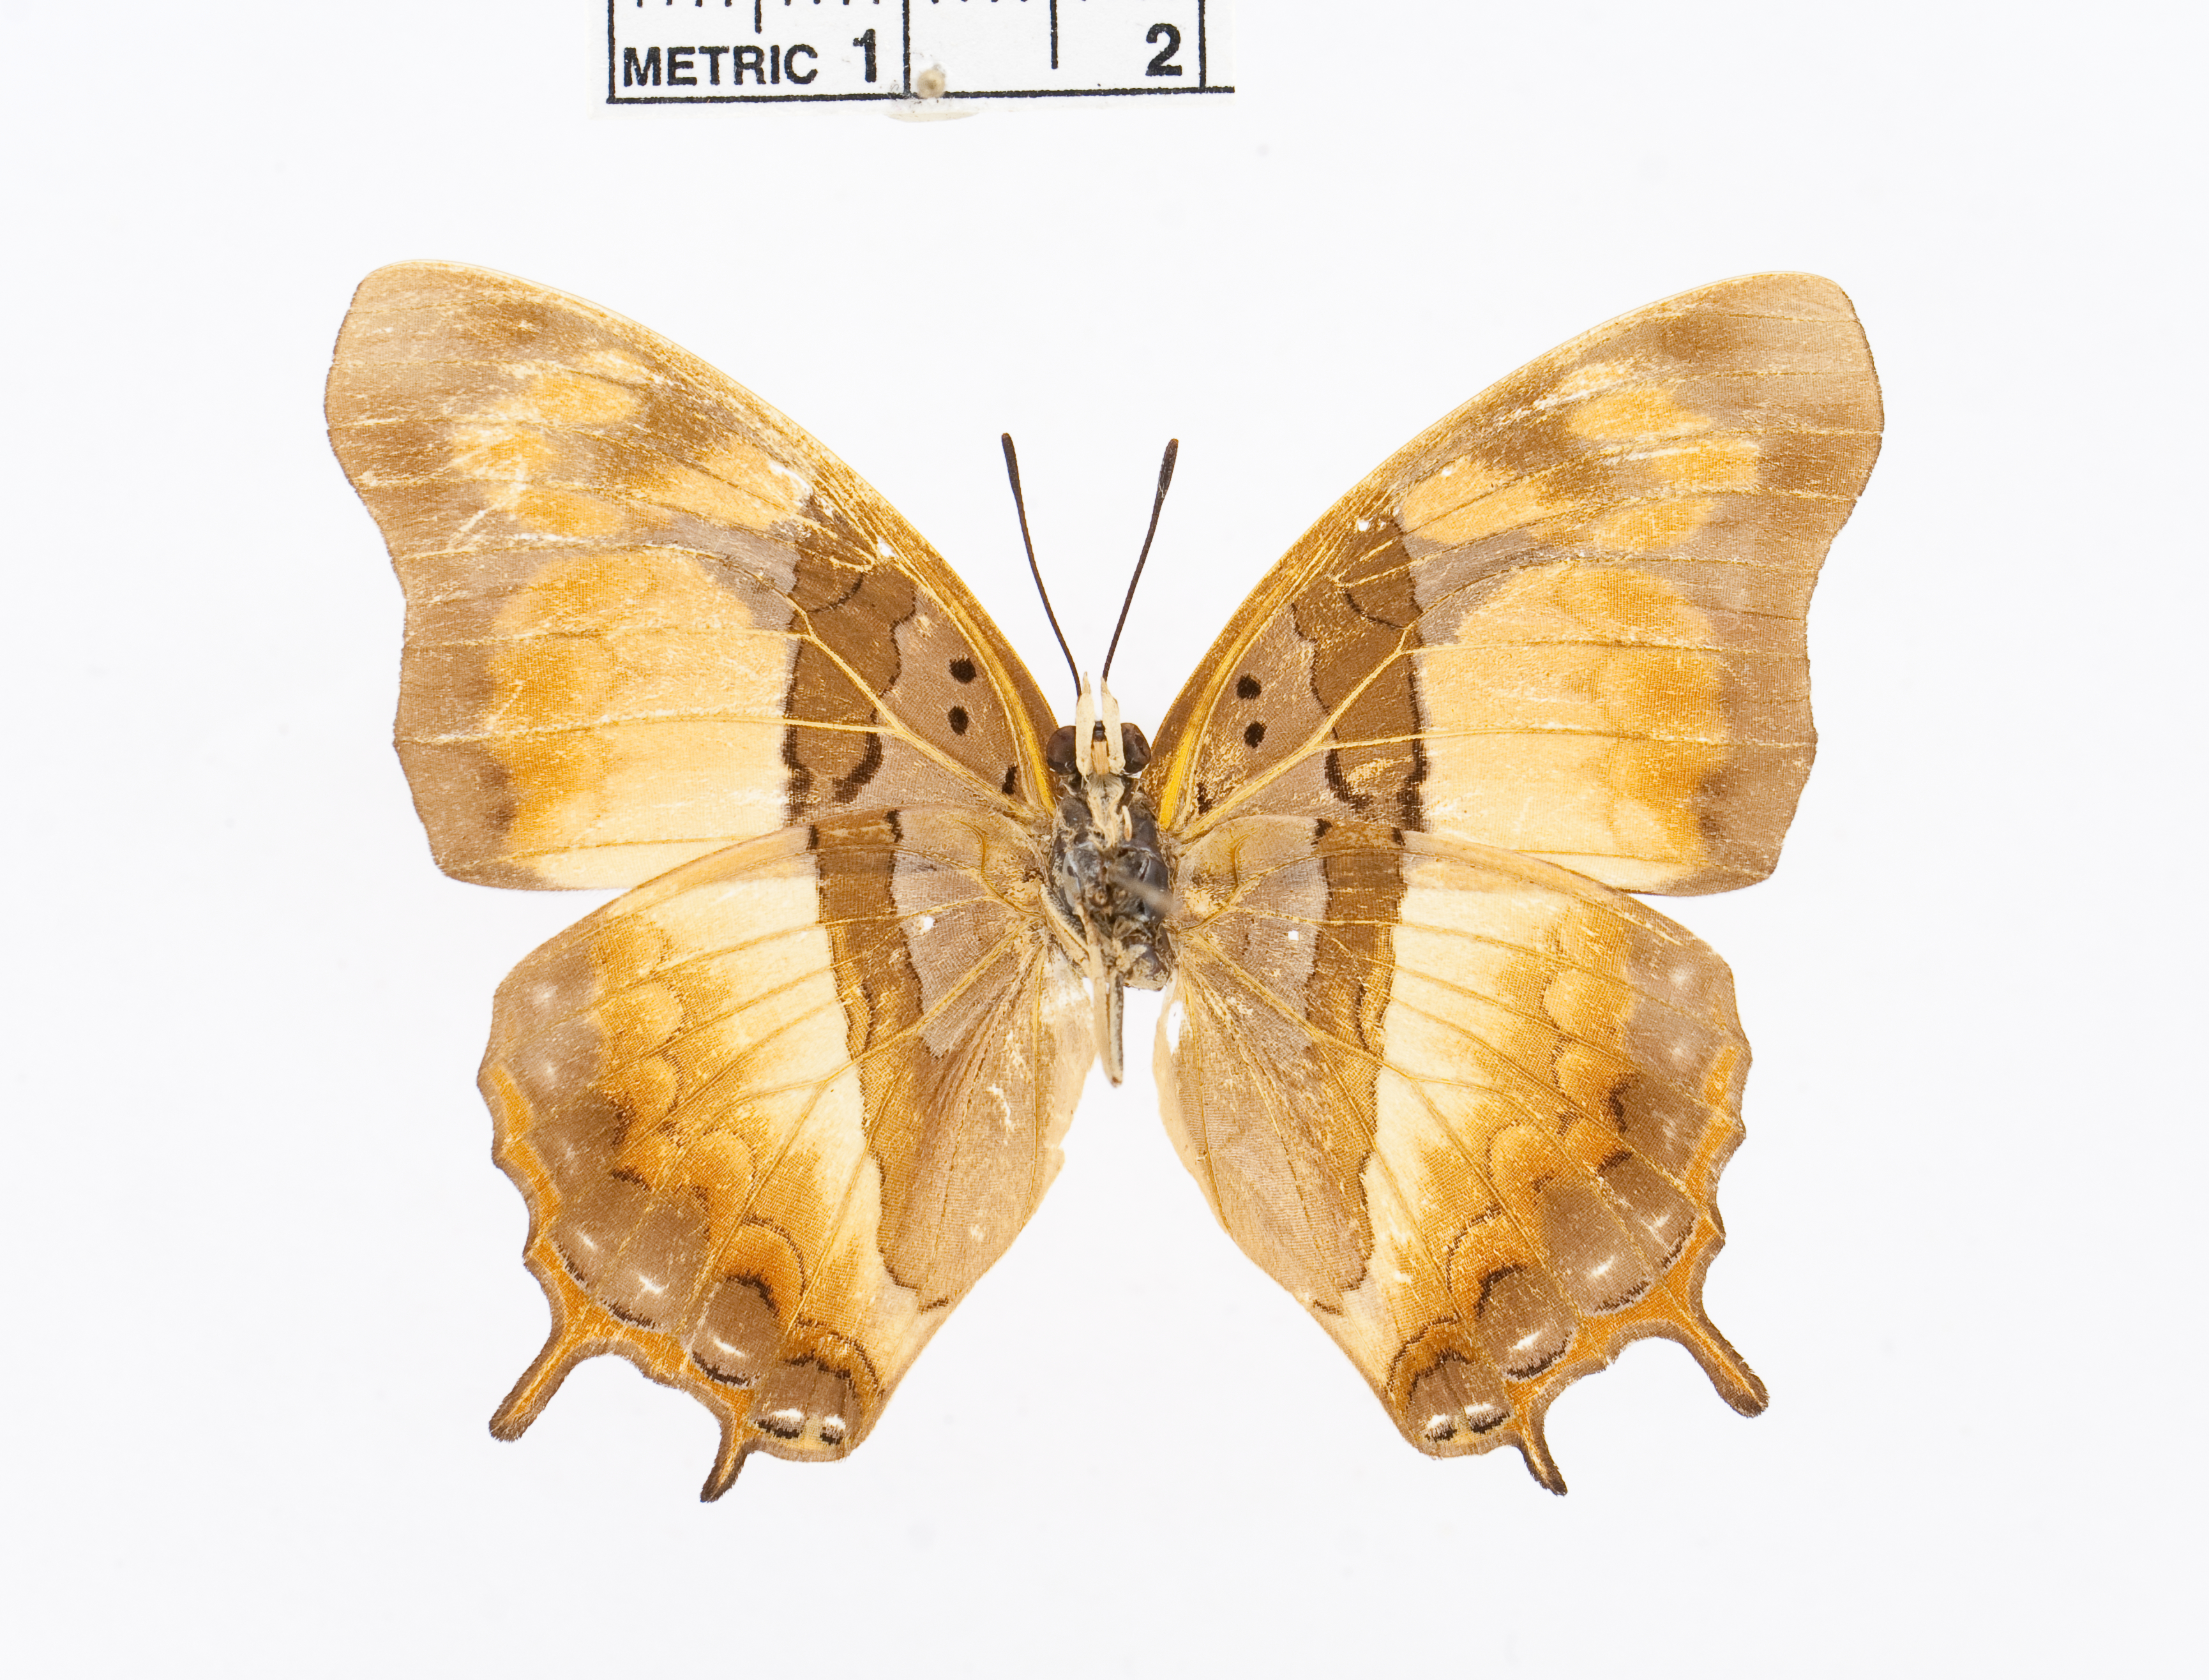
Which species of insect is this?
Charaxes anticlea
